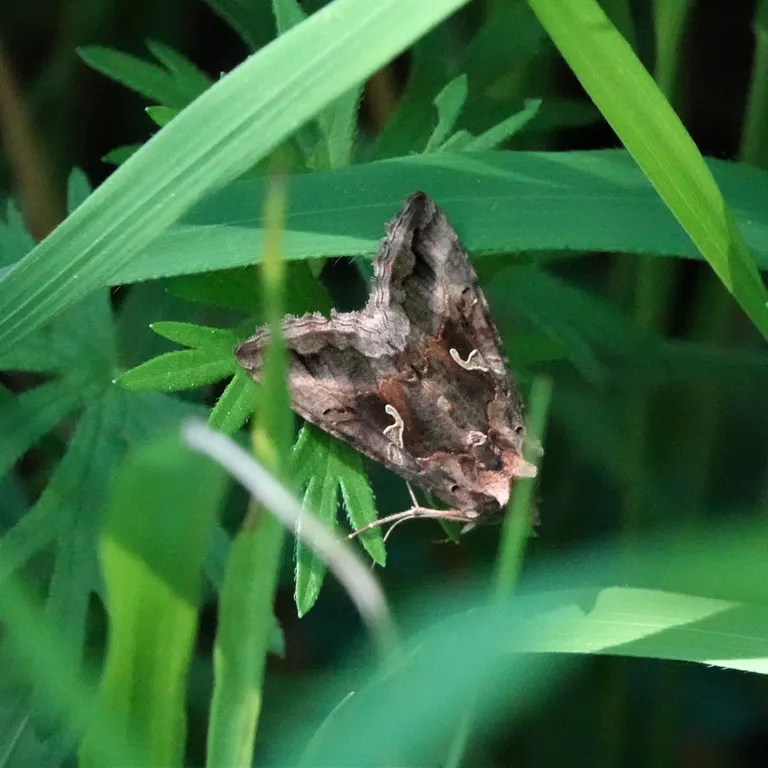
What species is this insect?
Autographa gamma
